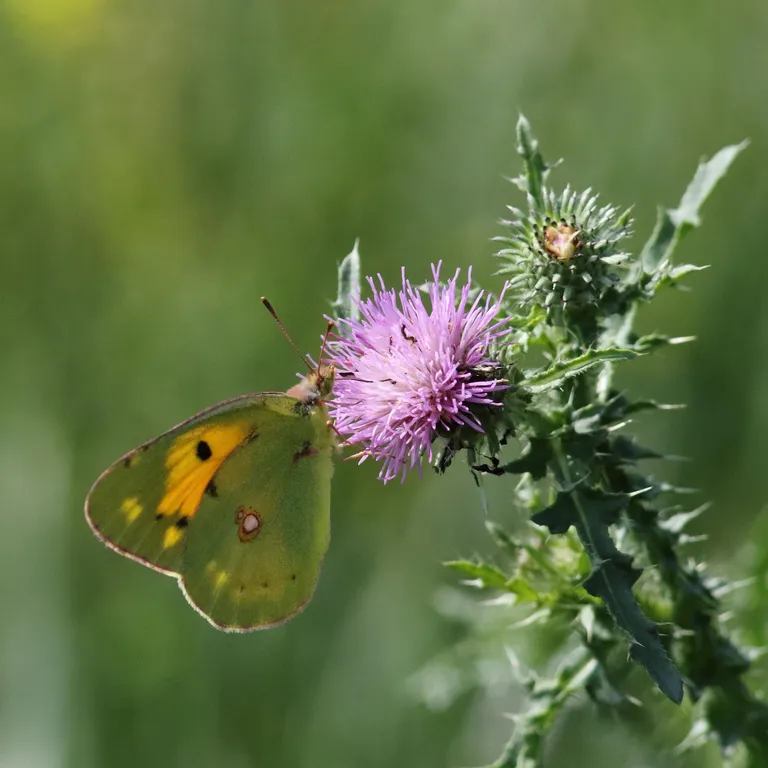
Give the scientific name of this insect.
Colias croceus
